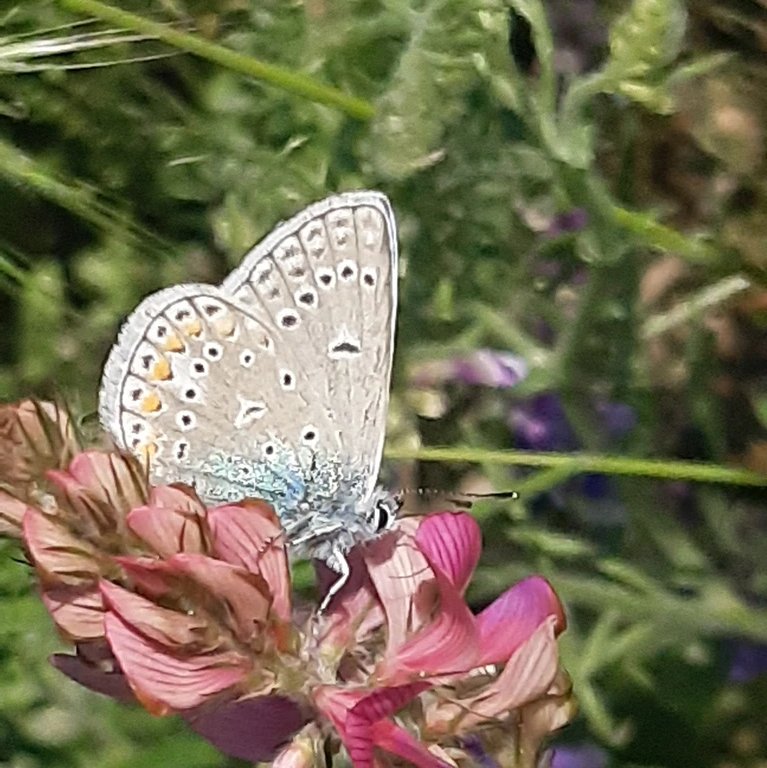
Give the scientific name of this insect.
Polyommatus thersites
